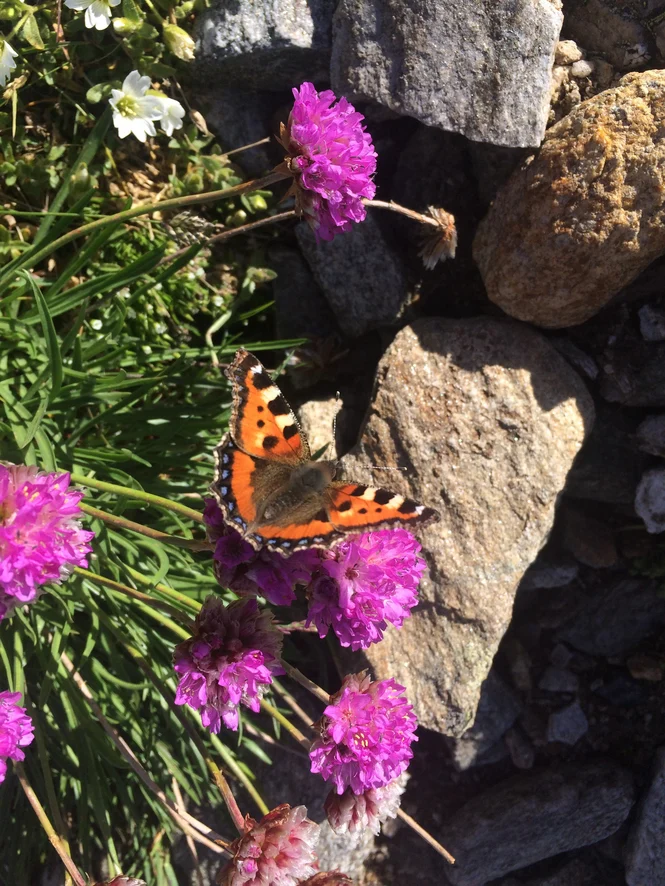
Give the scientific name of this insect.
Aglais urticae
